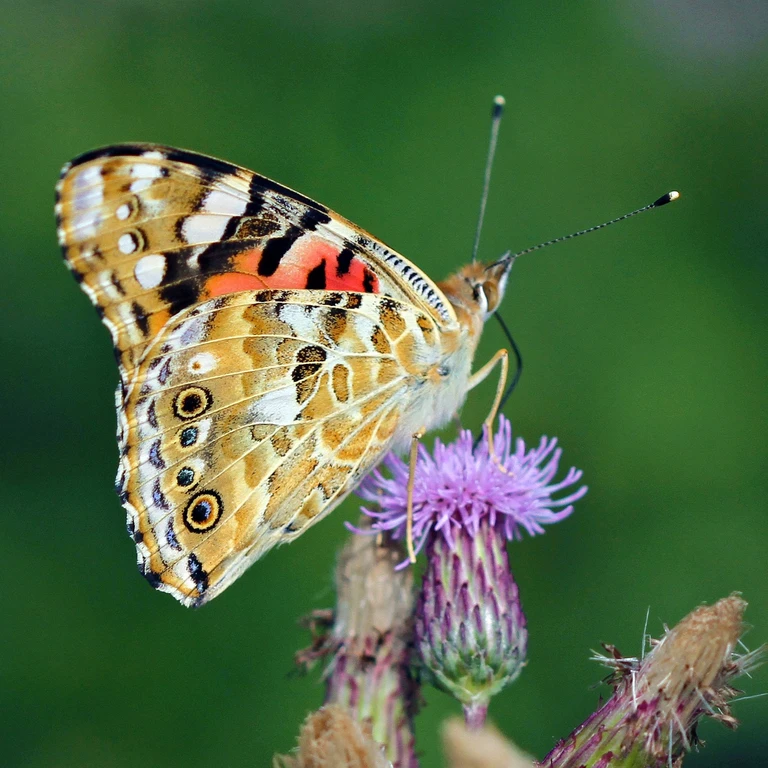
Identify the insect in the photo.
Vanessa cardui
